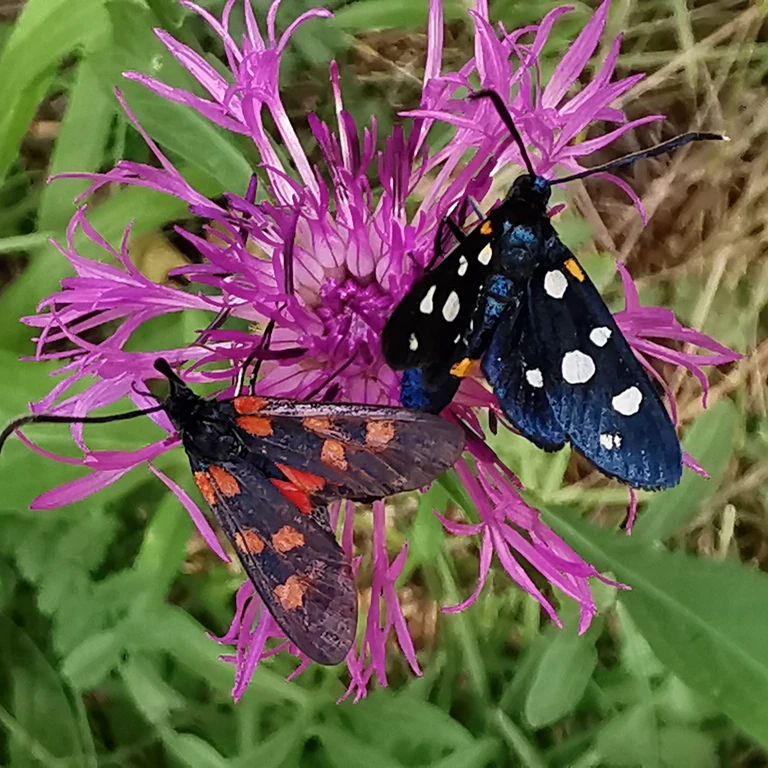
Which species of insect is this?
Amata phegea
